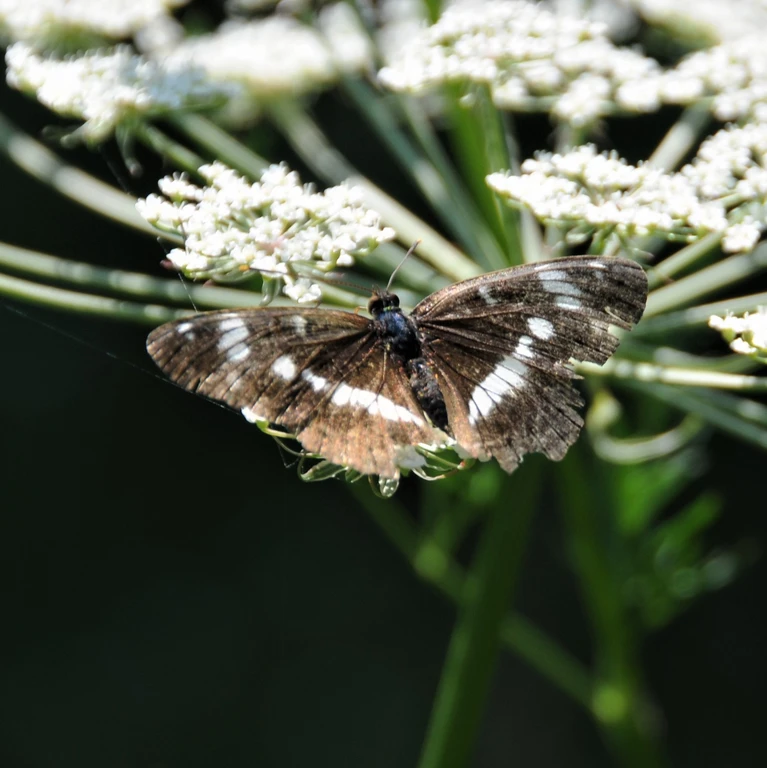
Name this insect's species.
Araschnia levana
